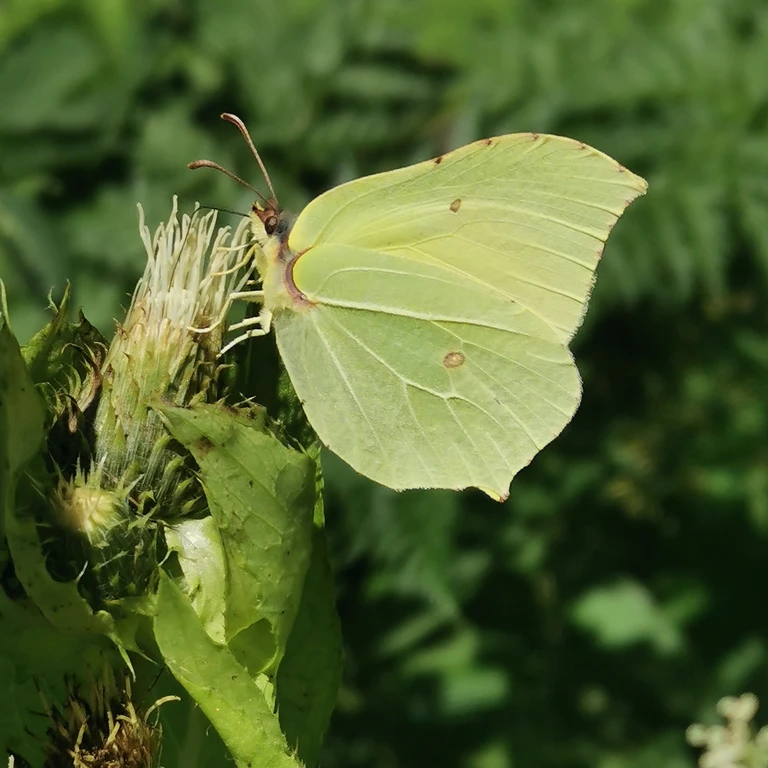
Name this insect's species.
Gonepteryx rhamni
